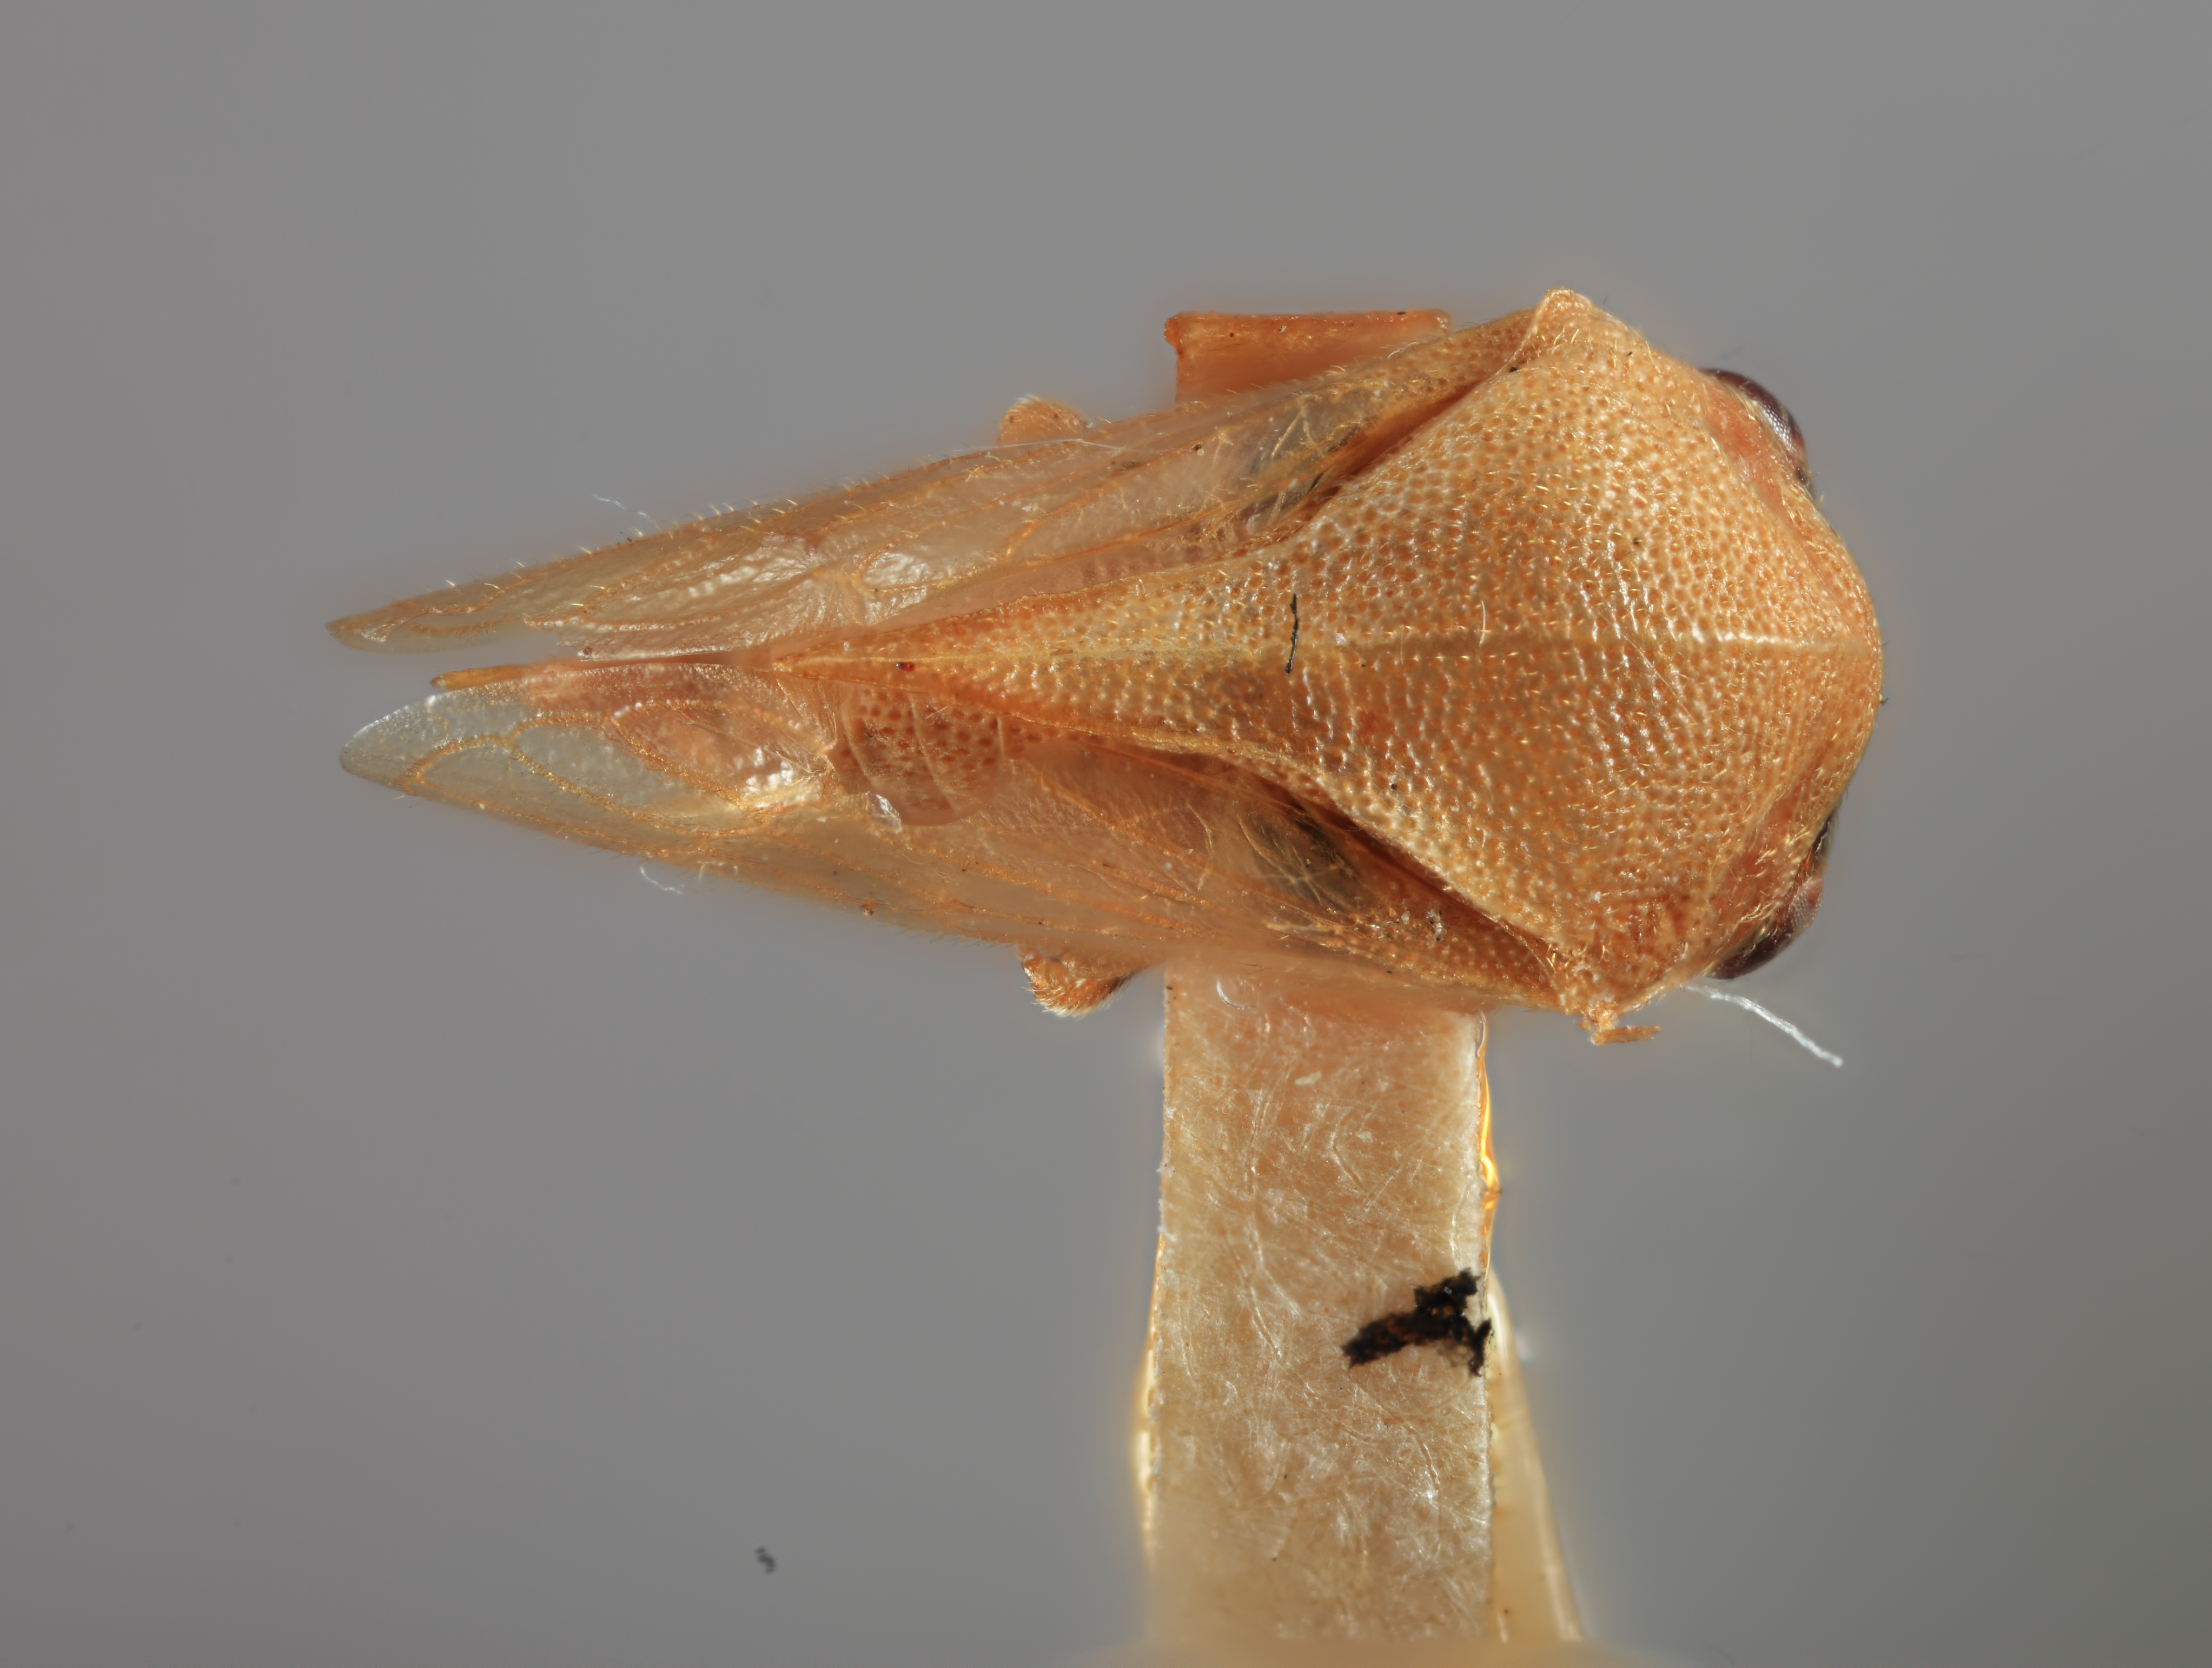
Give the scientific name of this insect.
Gargara tigris
